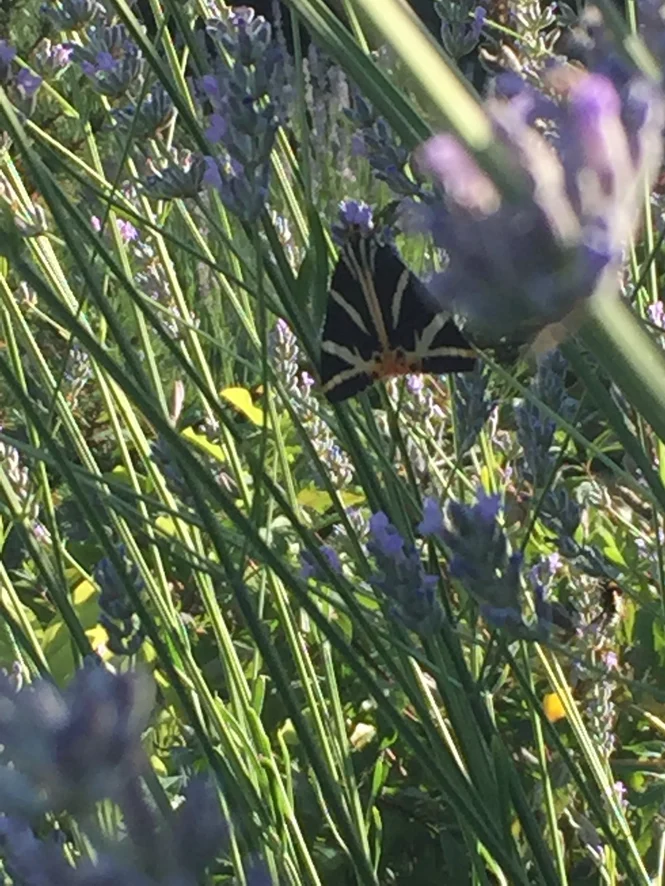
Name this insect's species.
Euplagia quadripunctaria
